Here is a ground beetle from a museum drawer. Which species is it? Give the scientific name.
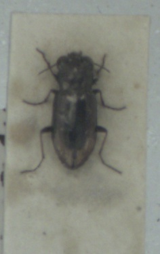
Notiophilus biguttatus
